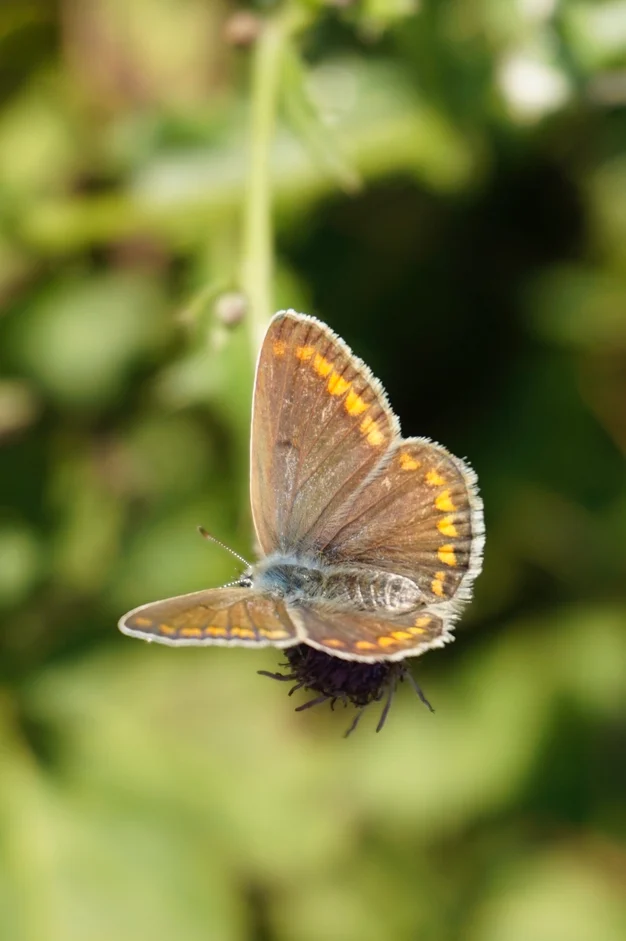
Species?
Polyommatus icarus
